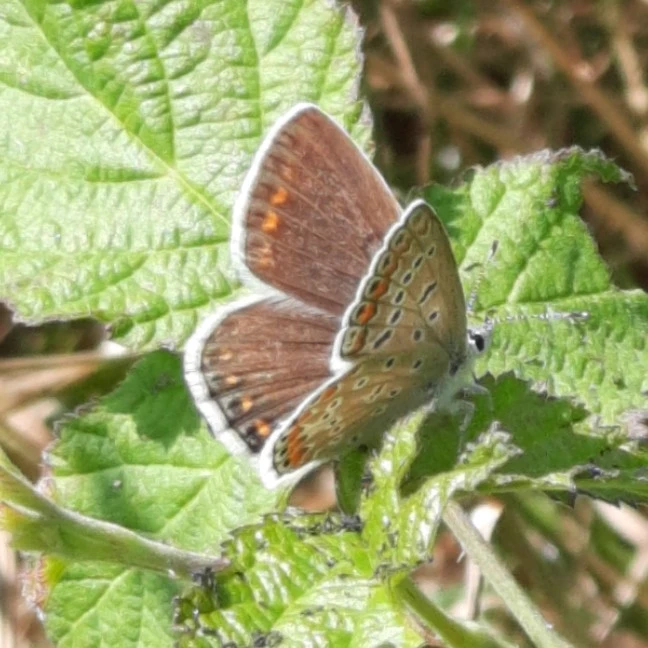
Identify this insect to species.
Polyommatus icarus
